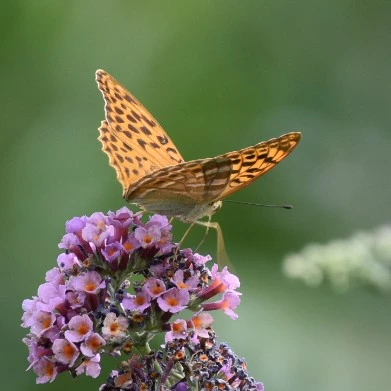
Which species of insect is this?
Argynnis paphia
